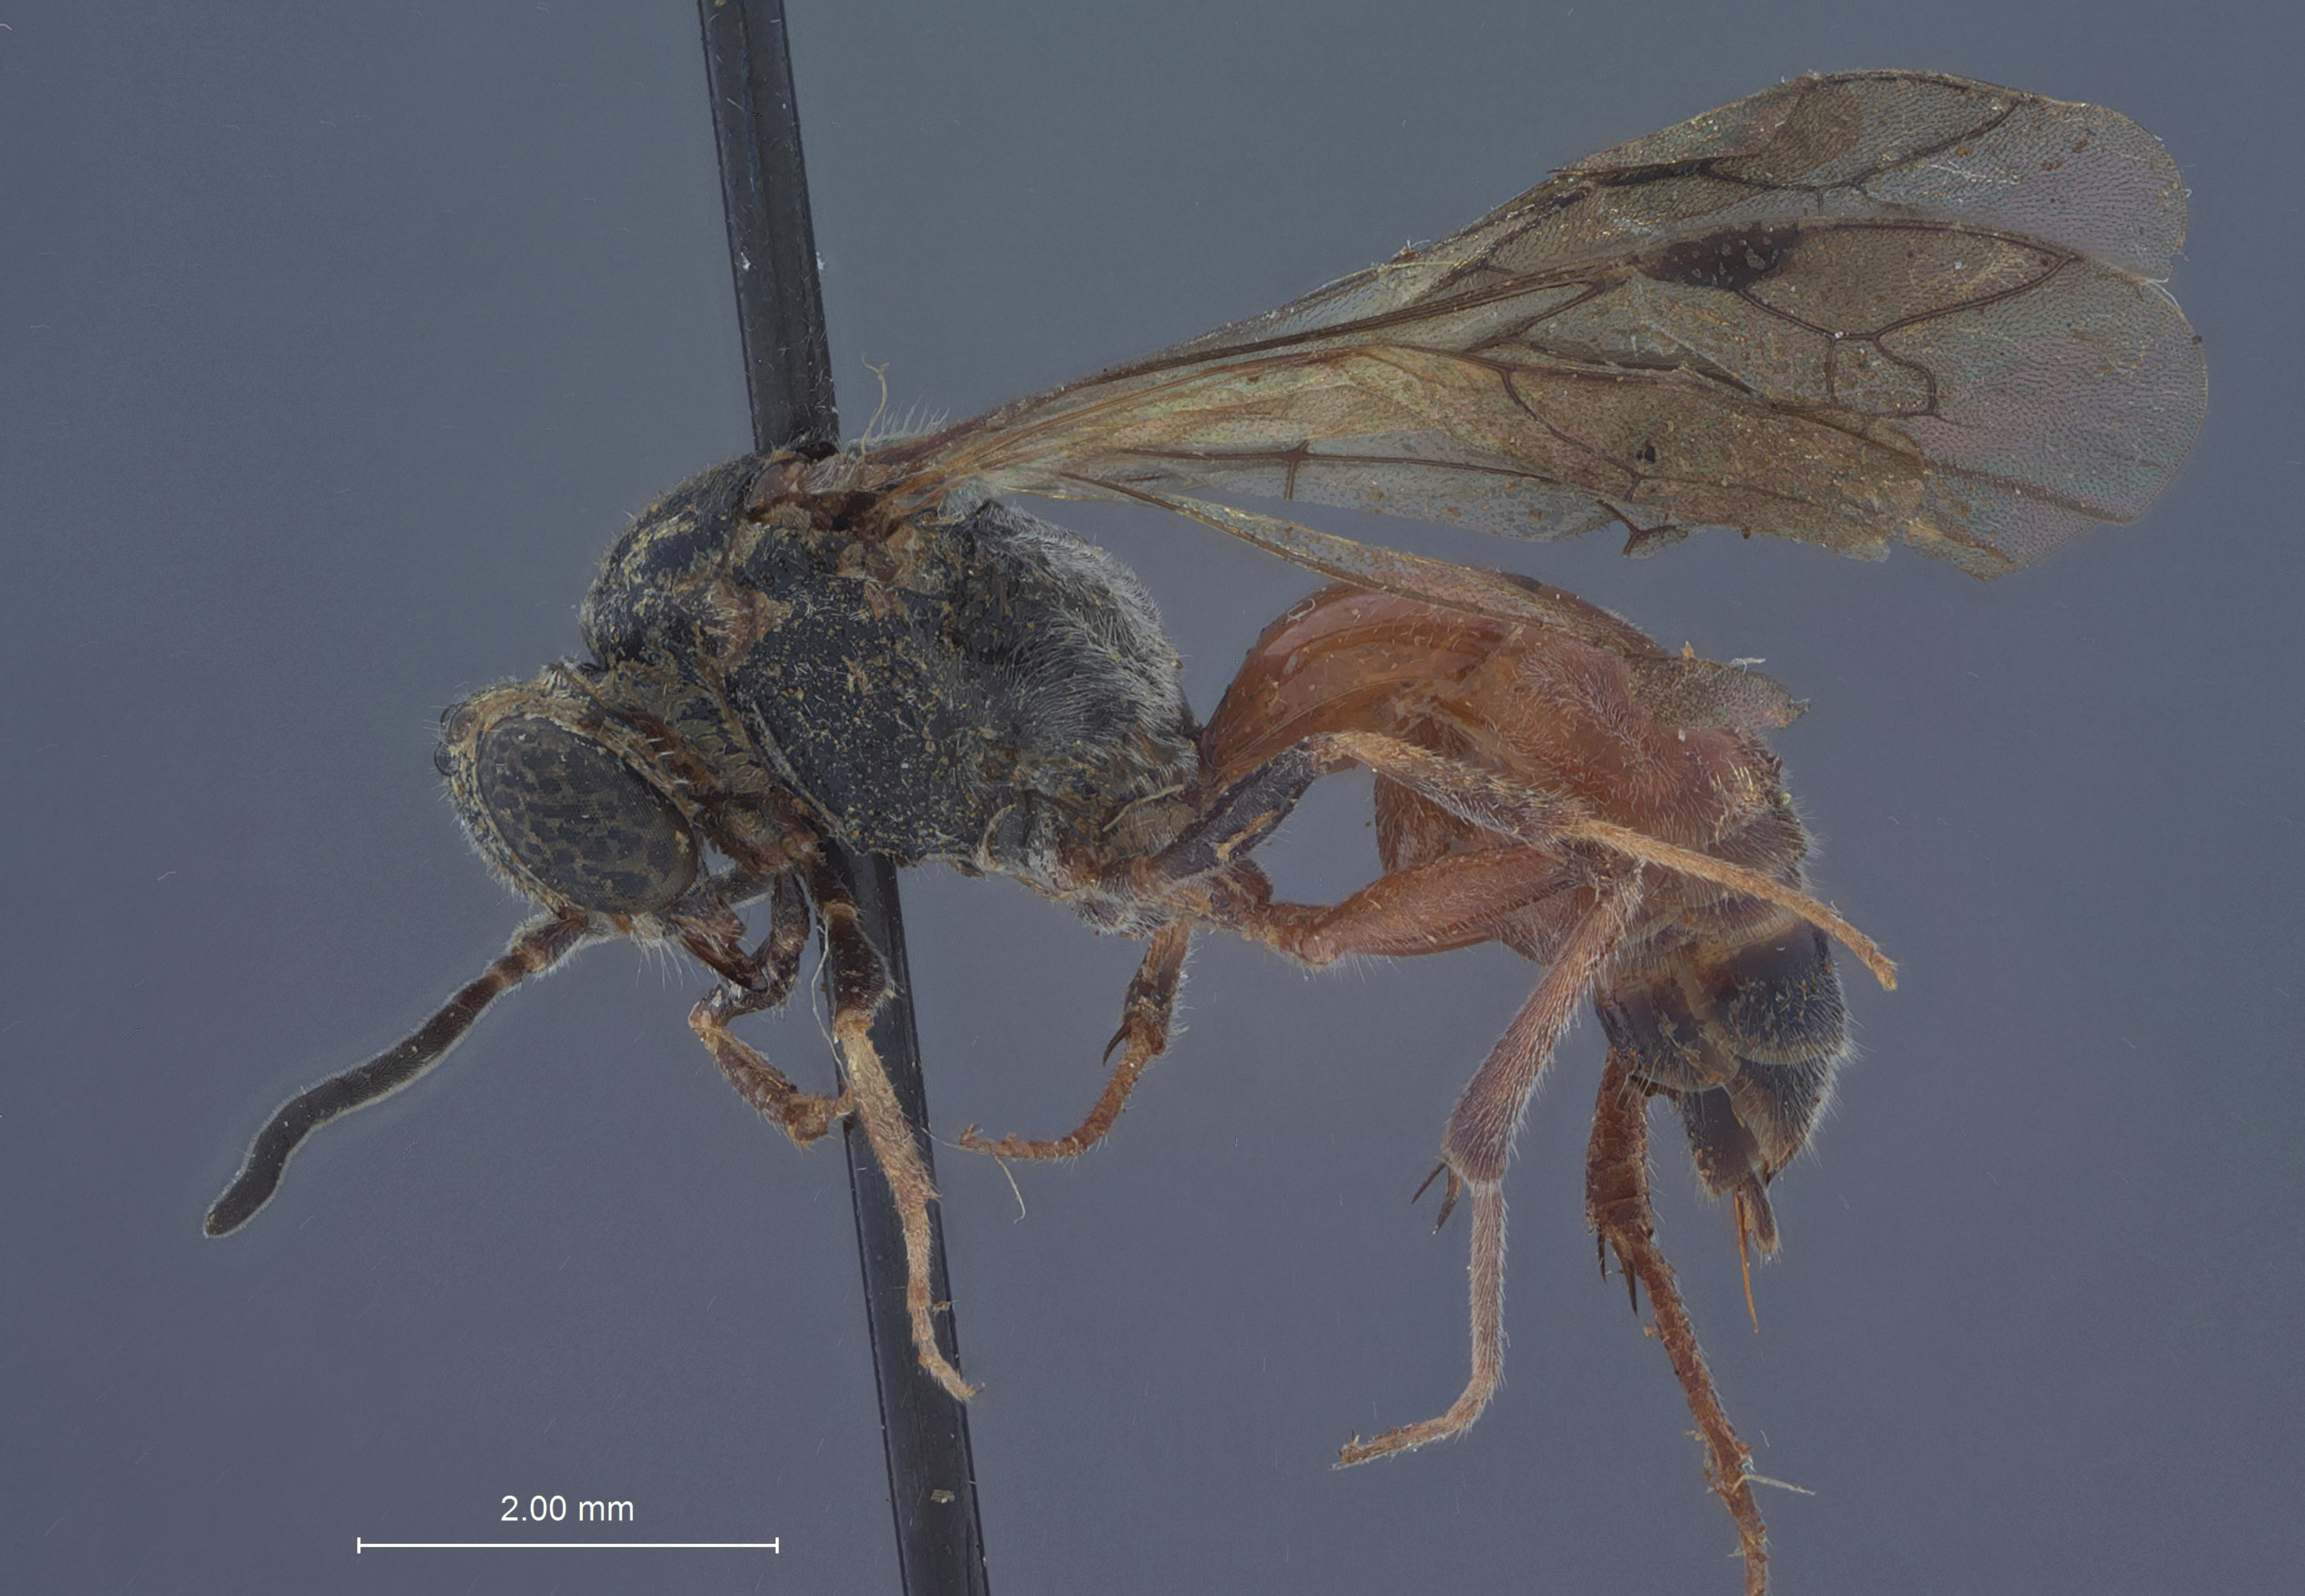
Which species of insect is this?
Nippononysson adiaphilus
